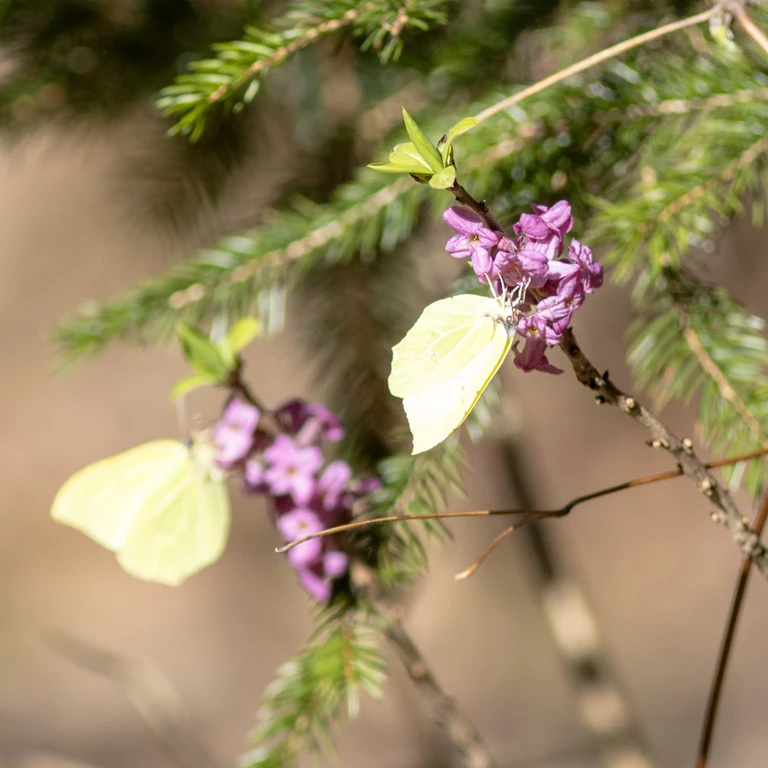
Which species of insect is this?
Gonepteryx rhamni
